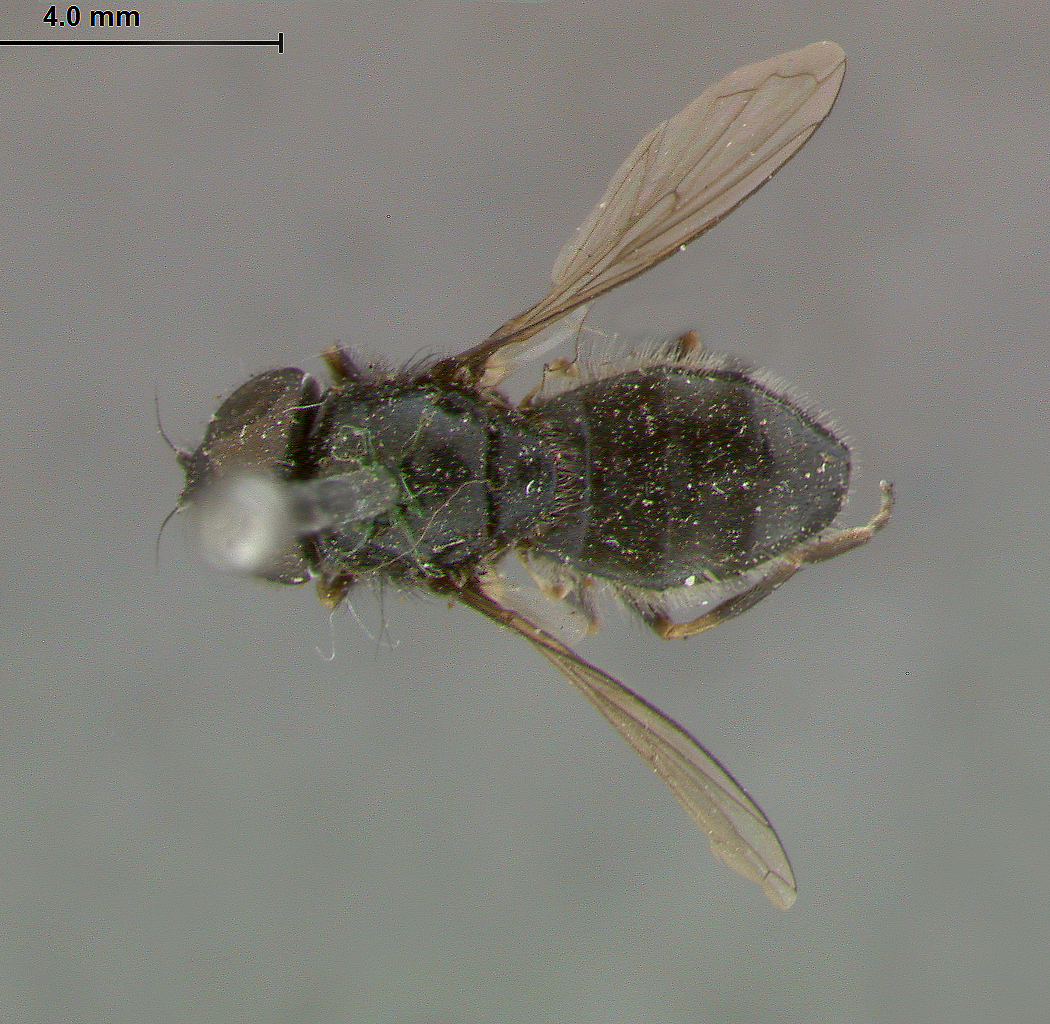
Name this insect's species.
Chilosia borealis
